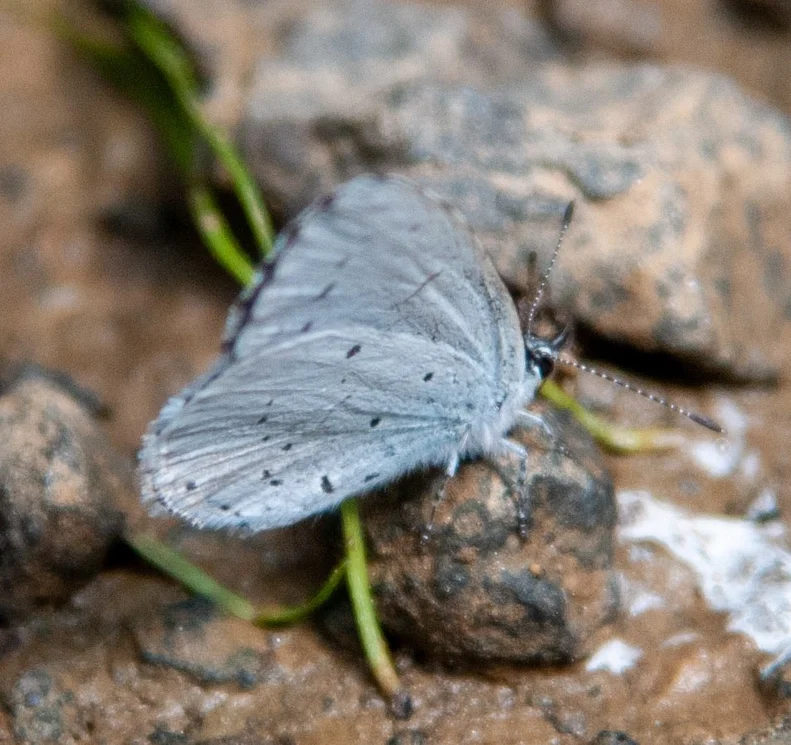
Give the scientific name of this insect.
Celastrina argiolus
